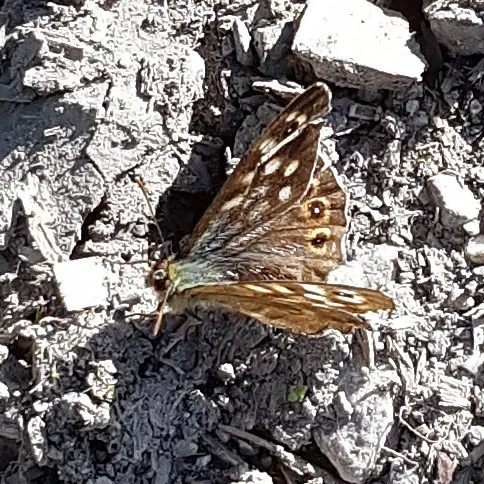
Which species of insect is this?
Pararge aegeria
